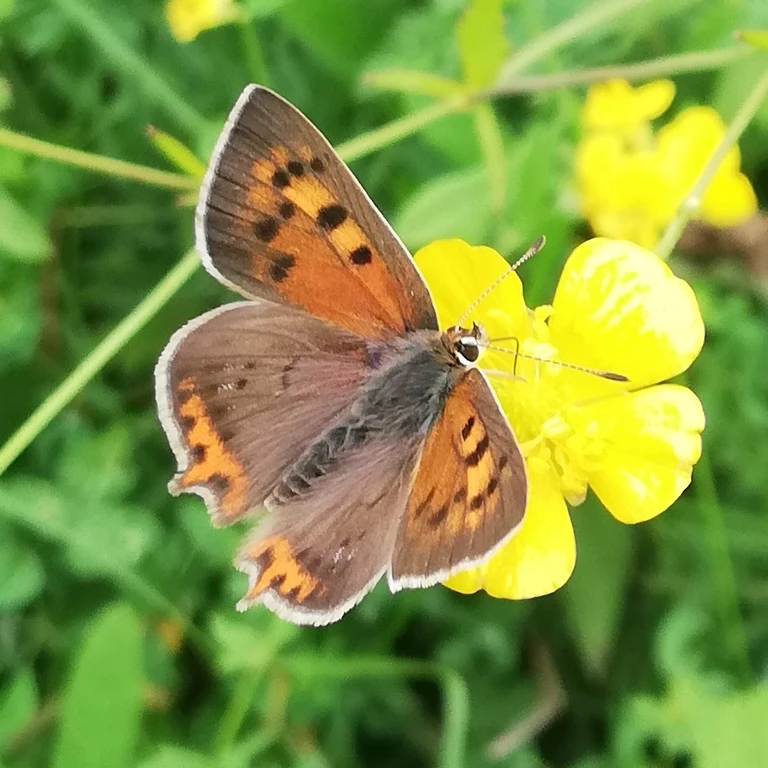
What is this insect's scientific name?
Lycaena phlaeas
